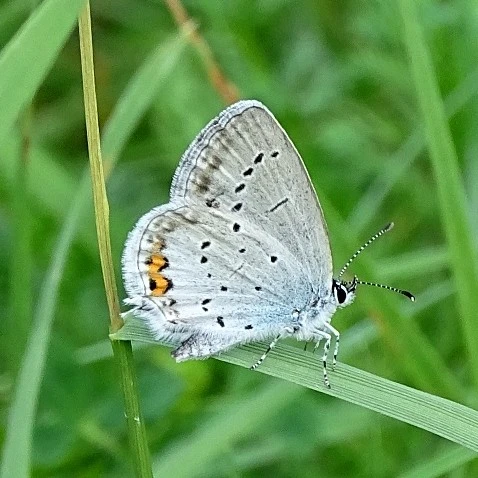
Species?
Cupido argiades (also Elkalyce argiades)
